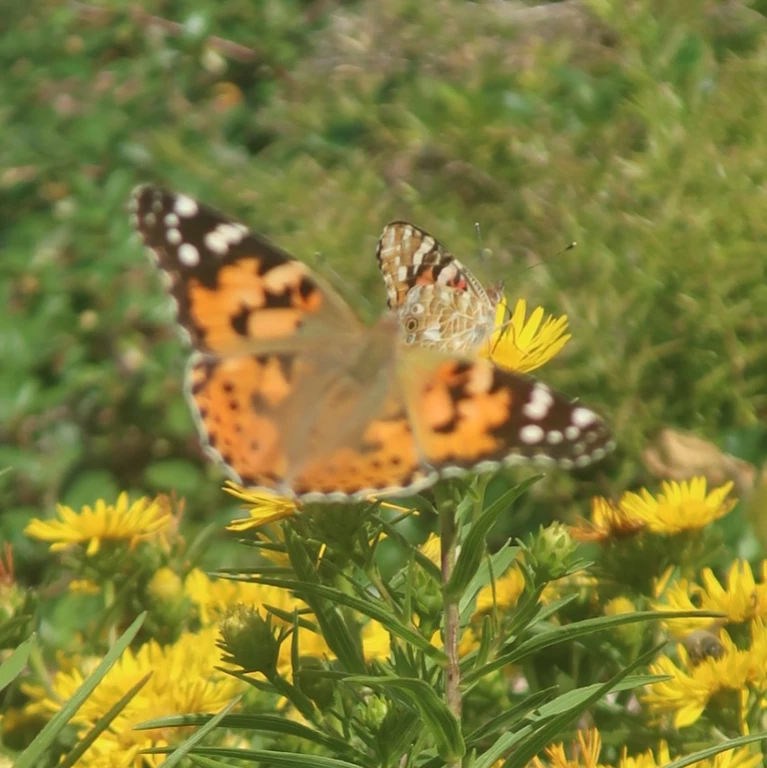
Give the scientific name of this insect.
Vanessa cardui
